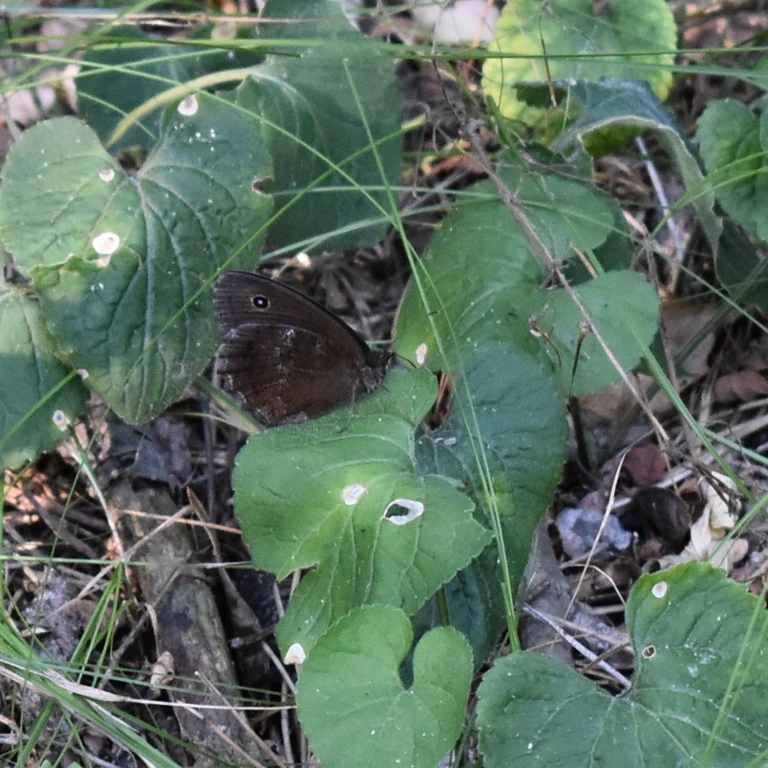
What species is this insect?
Minois dryas
